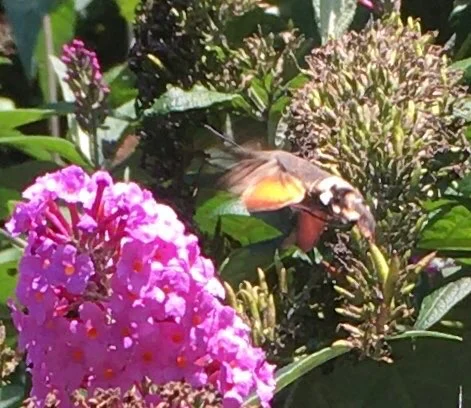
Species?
Macroglossum stellatarum
